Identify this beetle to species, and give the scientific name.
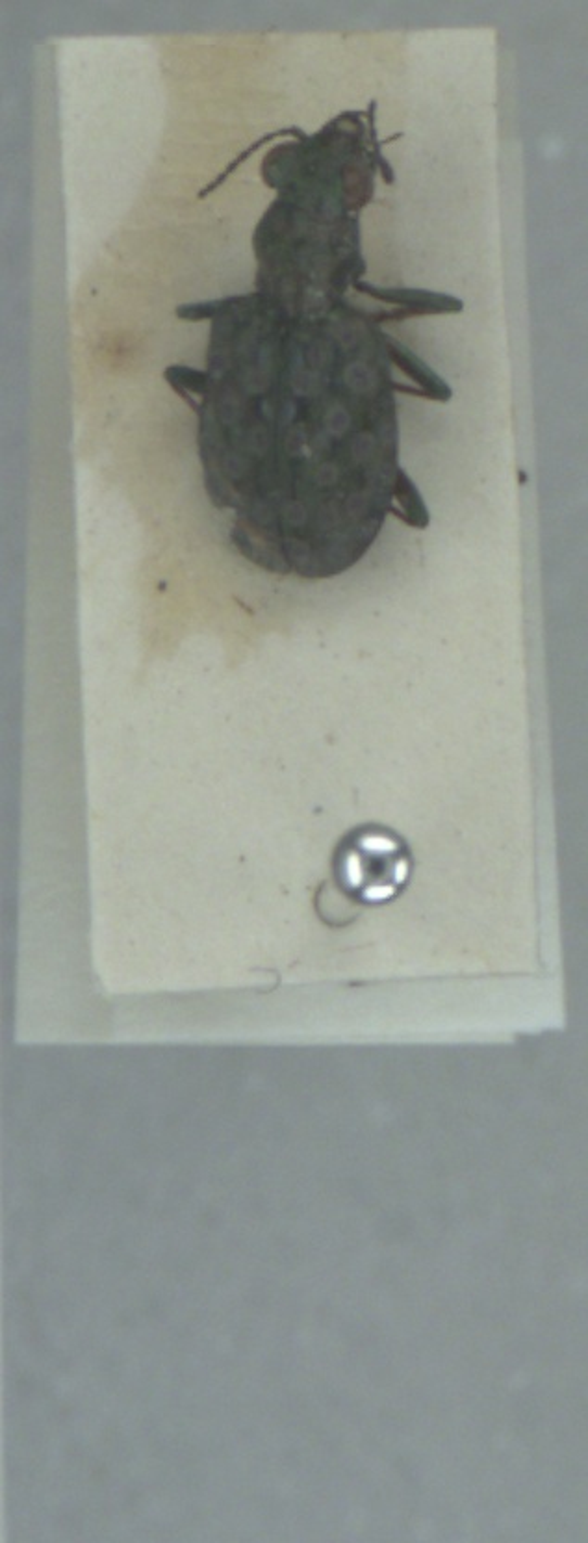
Elaphrus riparius
